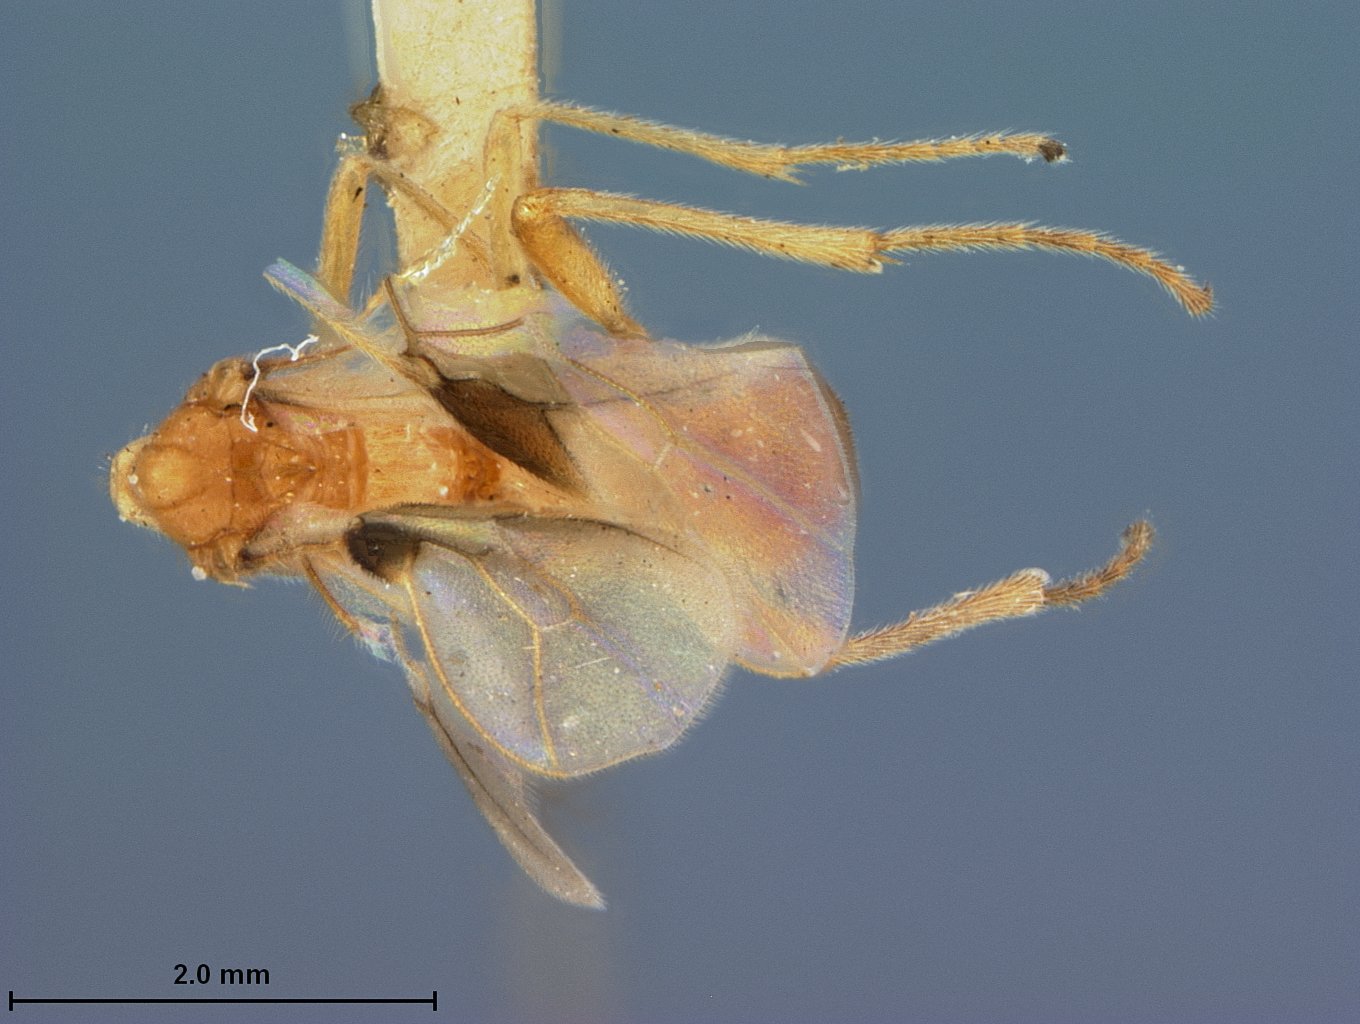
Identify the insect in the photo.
Gyroneuronella kokujewii
